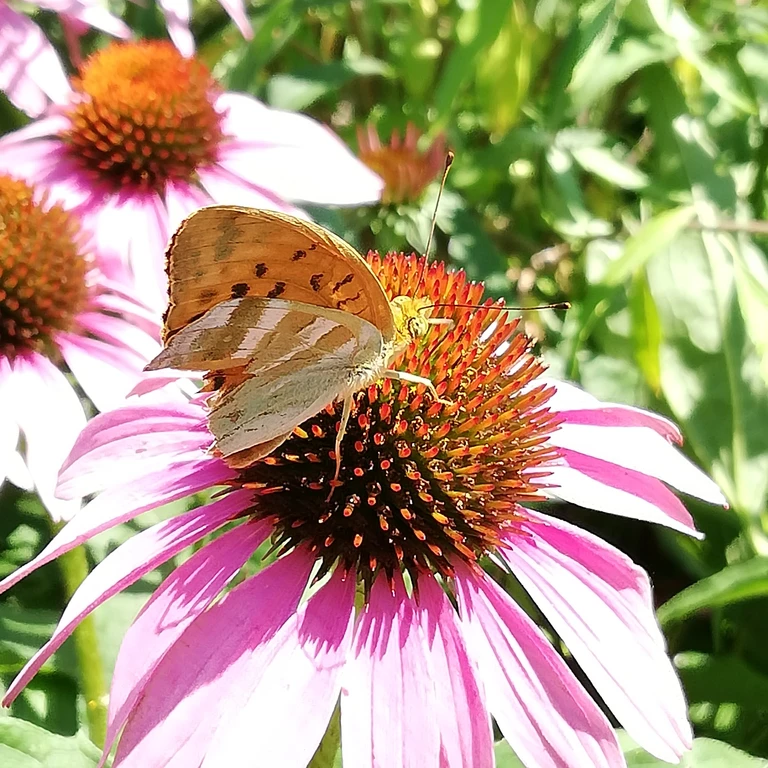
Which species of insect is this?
Argynnis paphia
